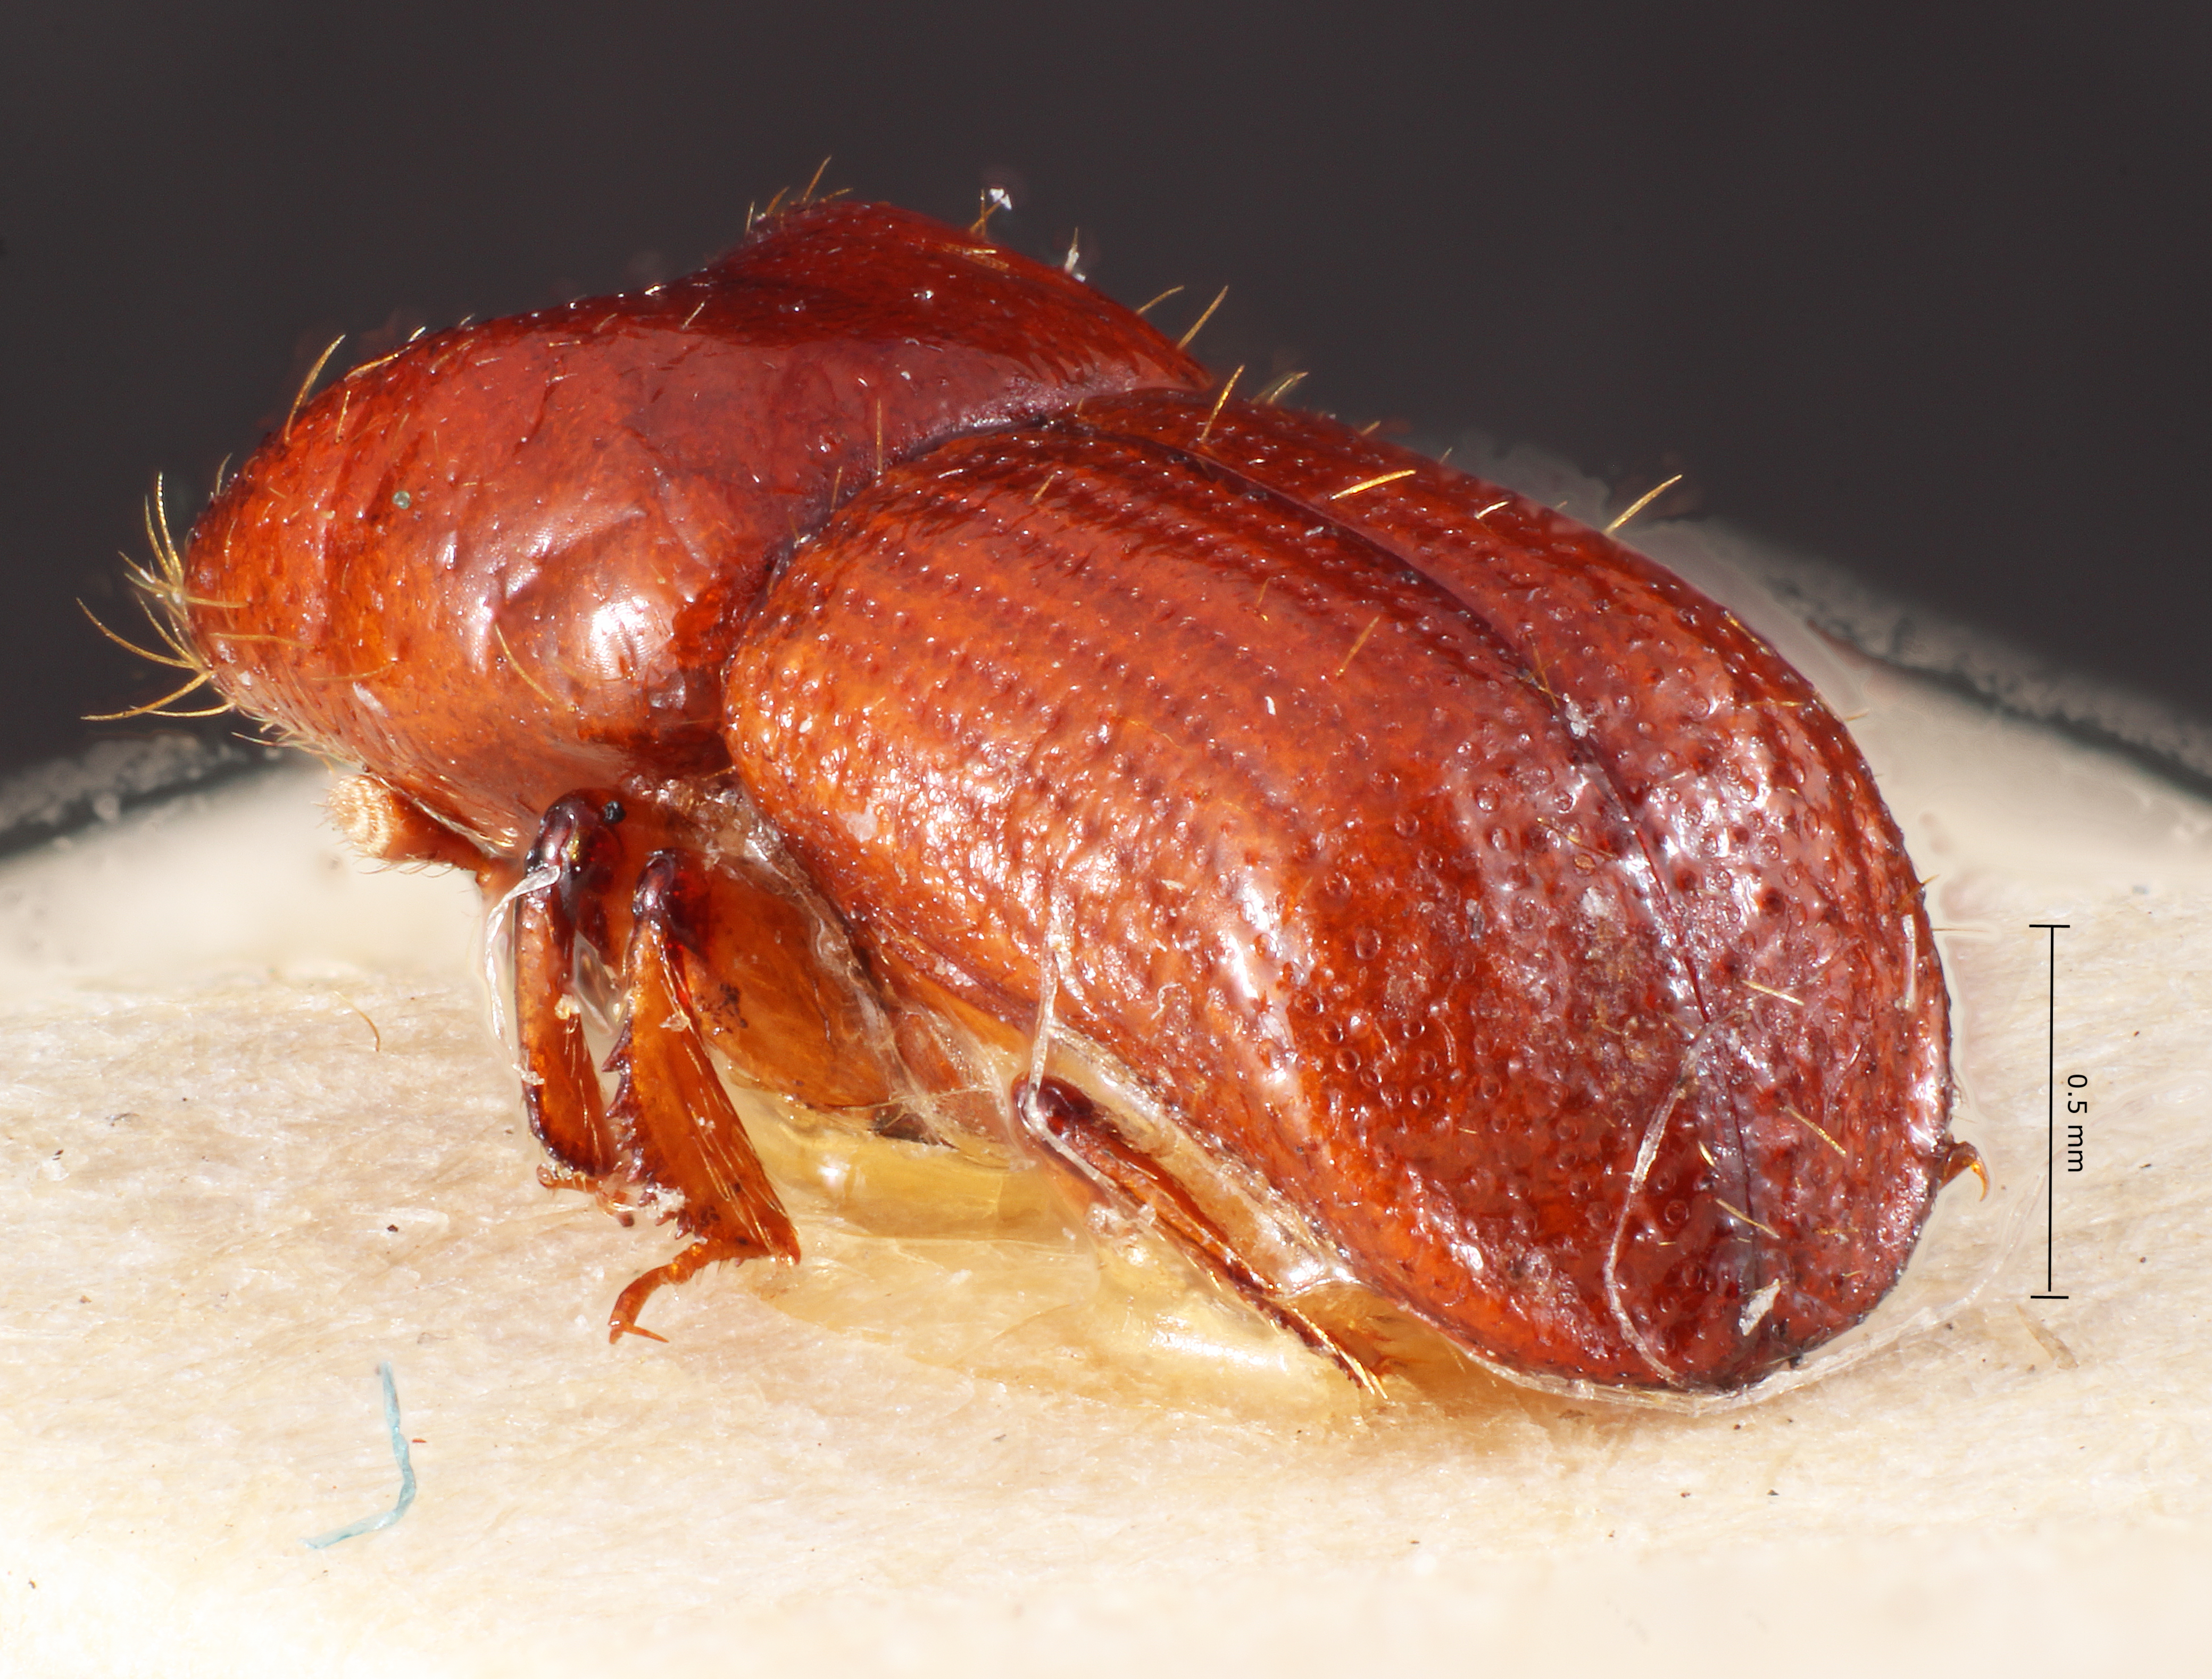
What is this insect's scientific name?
Xyleborus novagranadensis
